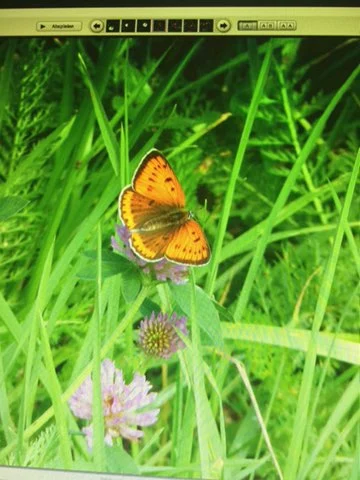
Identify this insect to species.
Lycaena dispar
